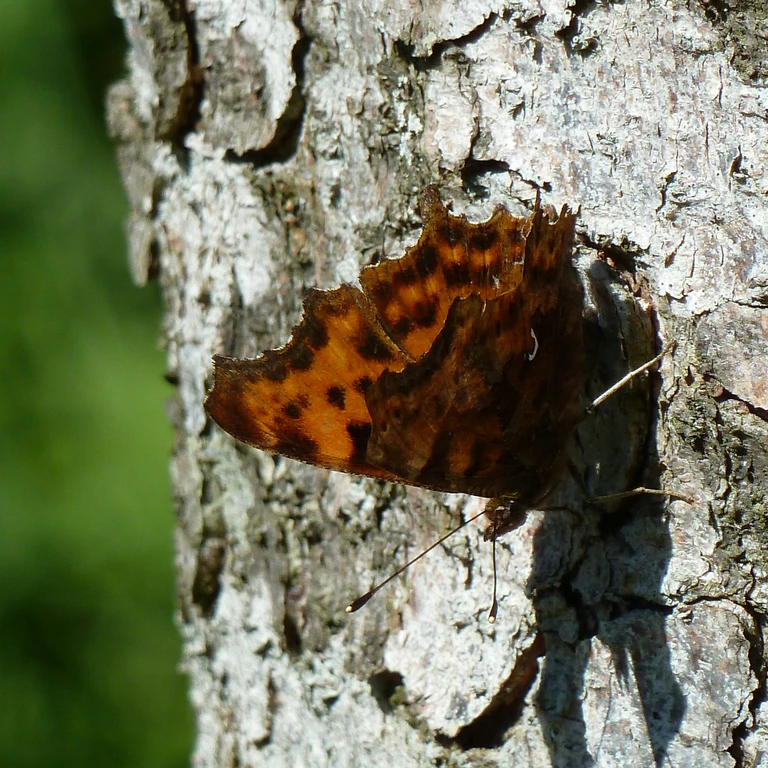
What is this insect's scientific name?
Polygonia c-album
